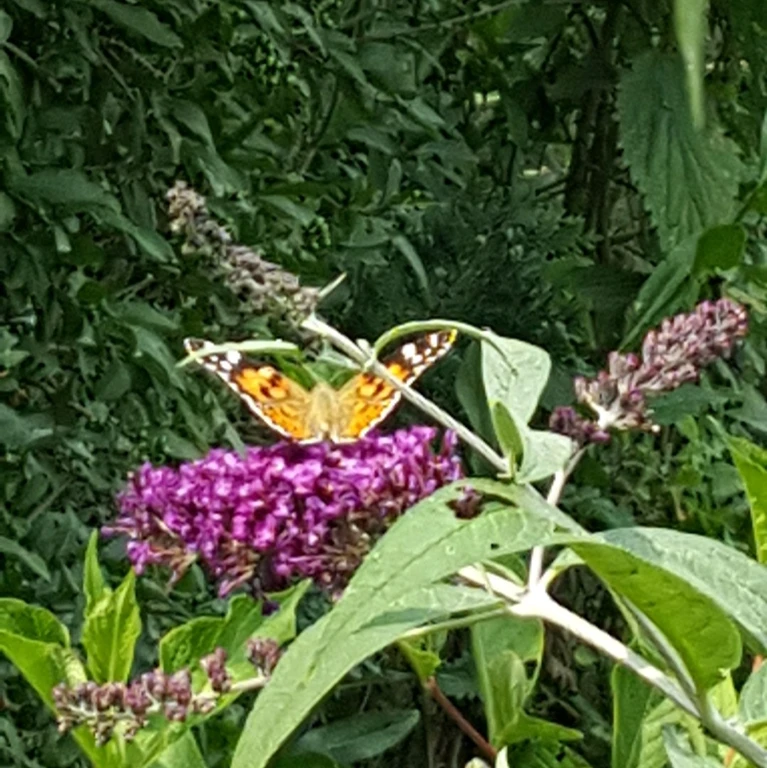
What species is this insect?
Vanessa cardui
